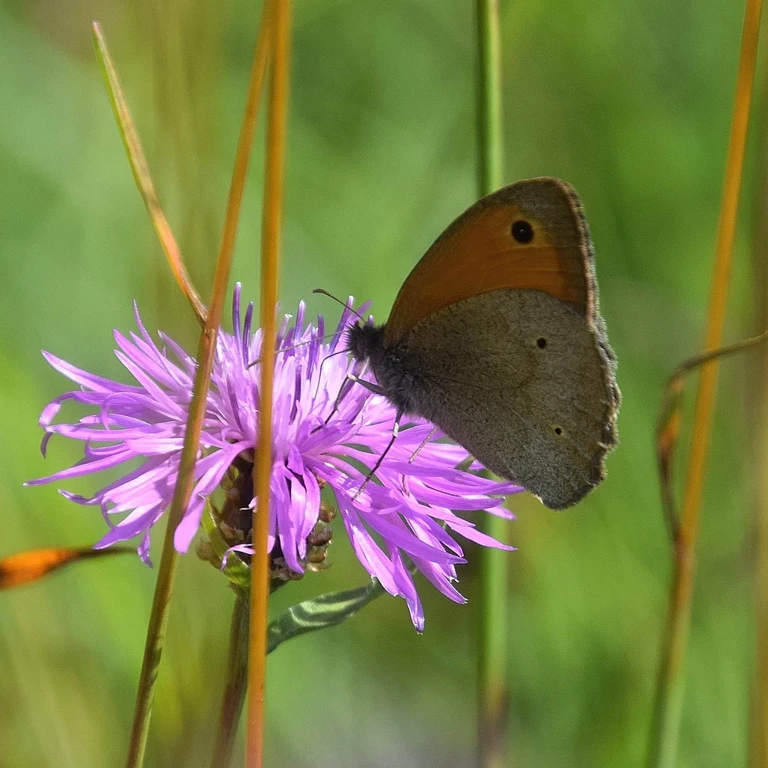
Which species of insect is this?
Maniola jurtina
